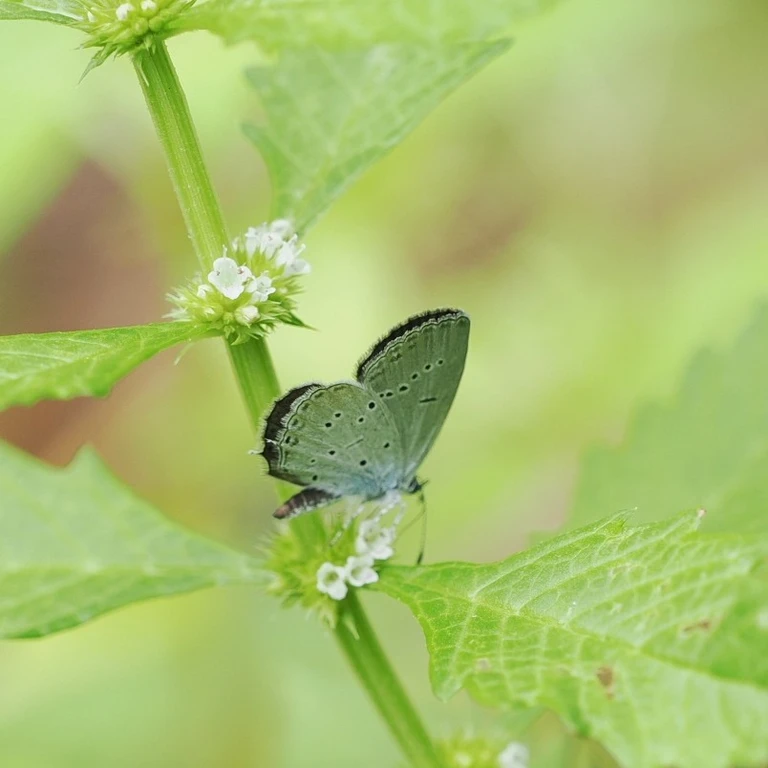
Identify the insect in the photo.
Cupido decolorata (also Elkalyce decolorata)
